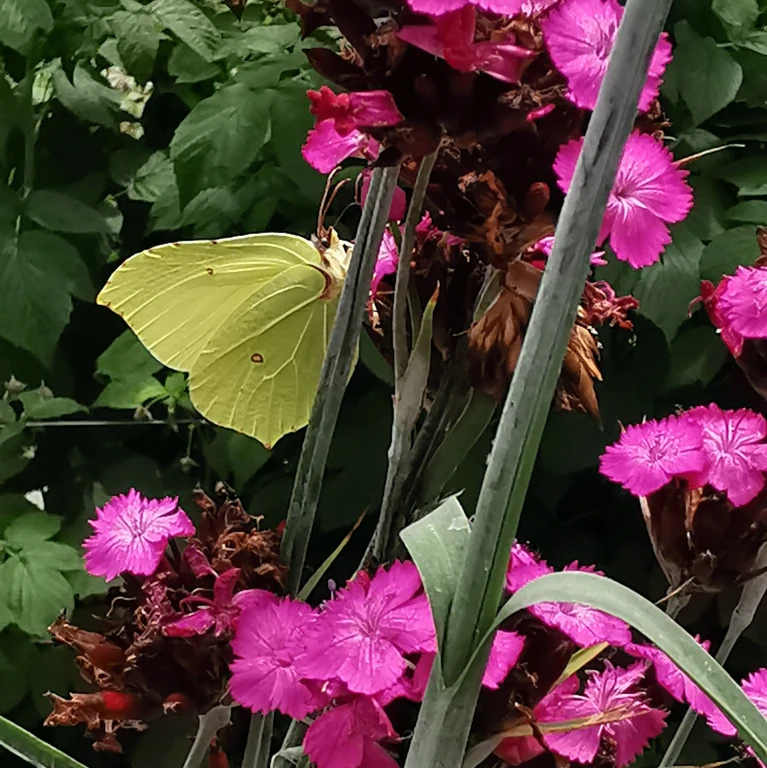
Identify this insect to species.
Gonepteryx rhamni
